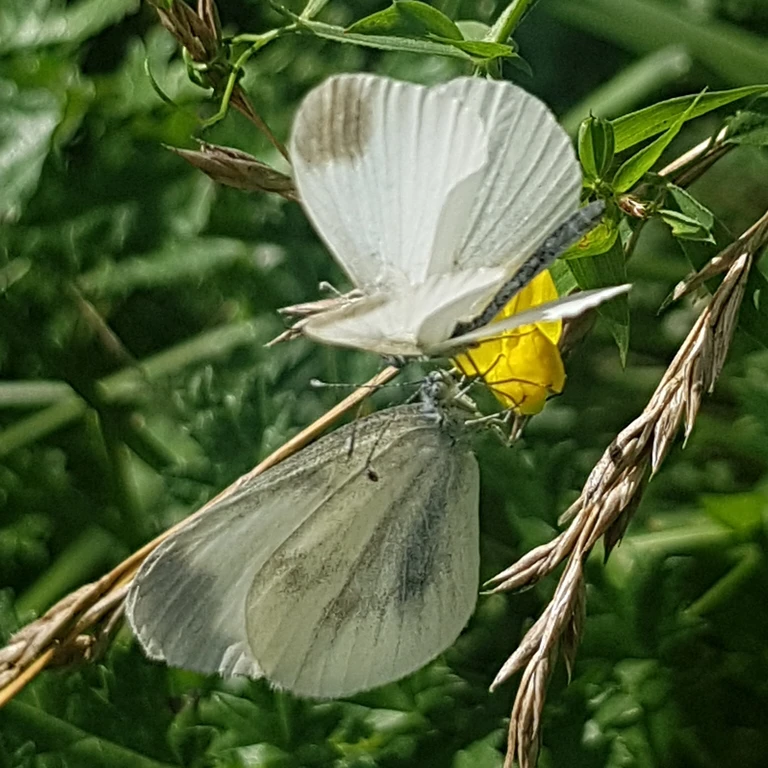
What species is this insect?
Leptidea sinapis/juvernica
